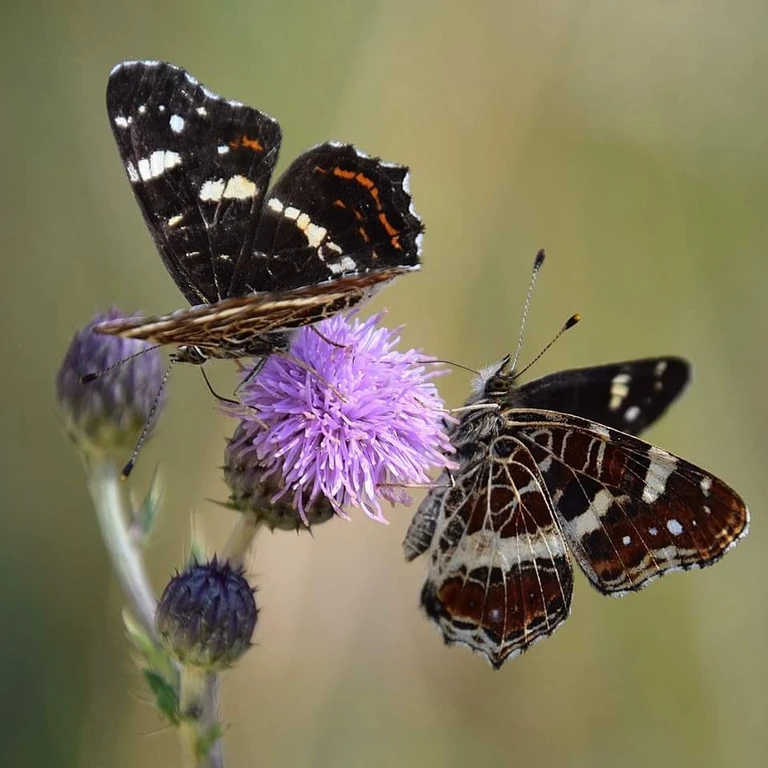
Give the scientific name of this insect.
Araschnia levana
